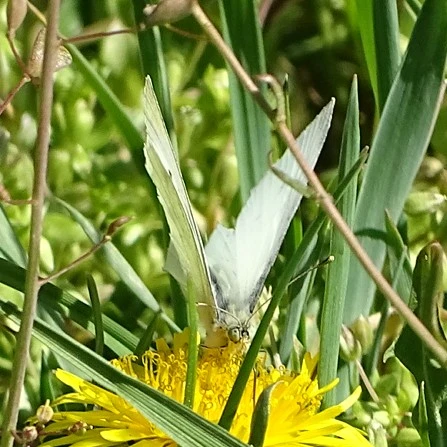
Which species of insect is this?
Pieris rapae
